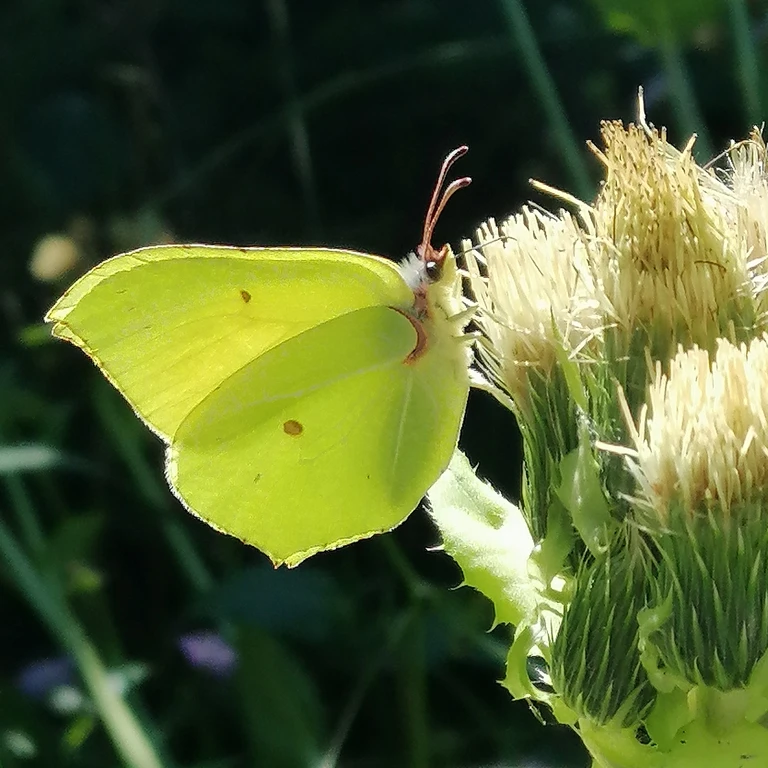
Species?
Gonepteryx rhamni
